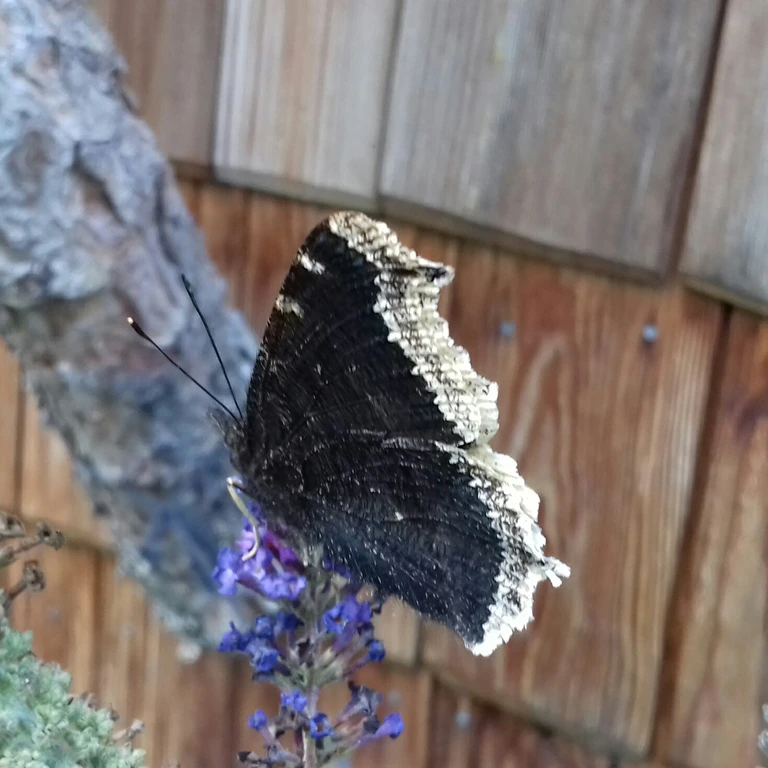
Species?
Nymphalis antiopa
